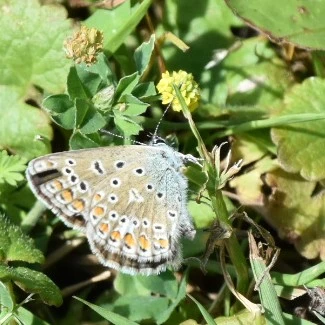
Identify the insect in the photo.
Polyommatus icarus
